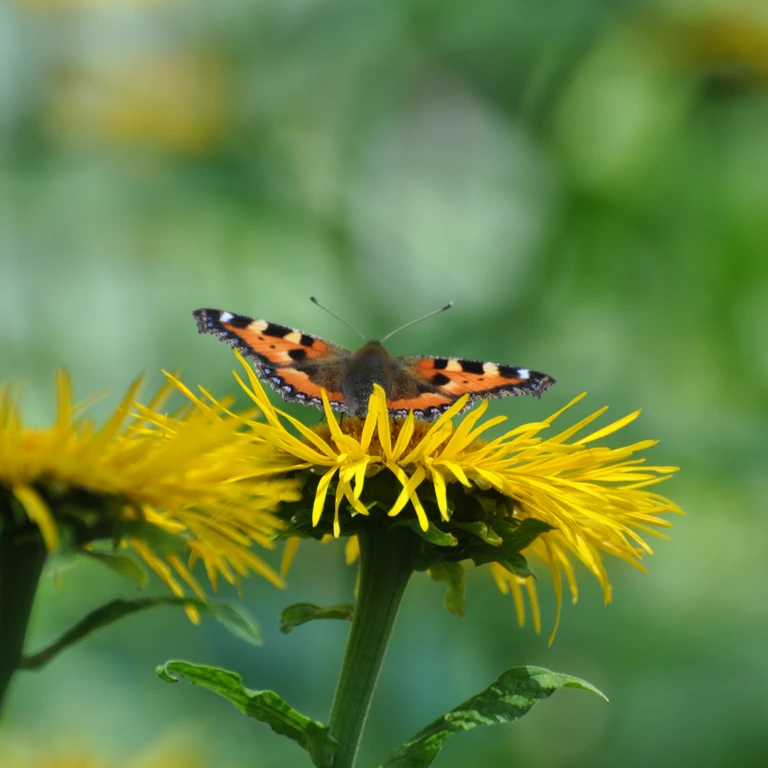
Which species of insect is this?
Aglais urticae
